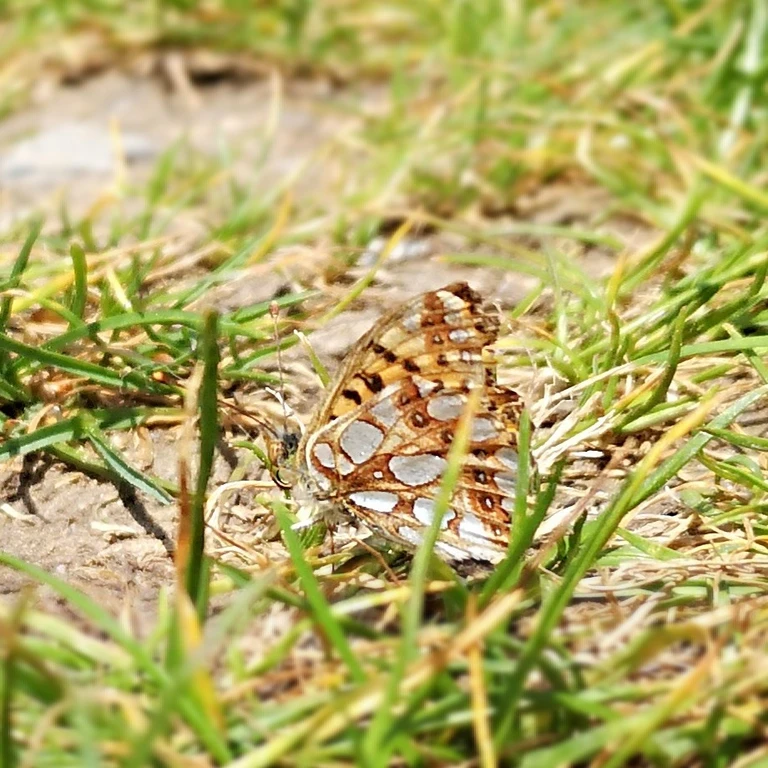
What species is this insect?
Issoria lathonia
